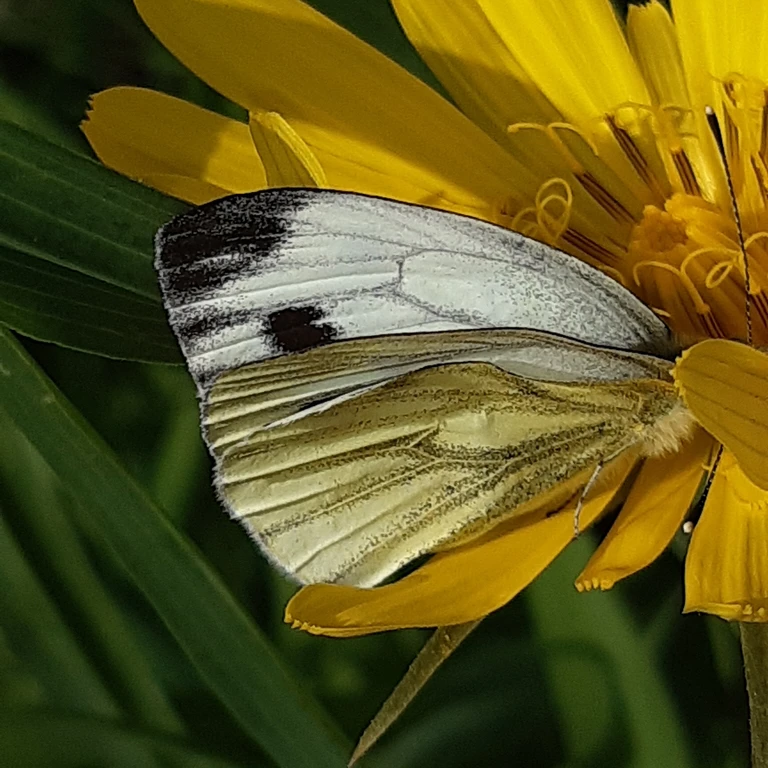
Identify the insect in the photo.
Pieris napi
